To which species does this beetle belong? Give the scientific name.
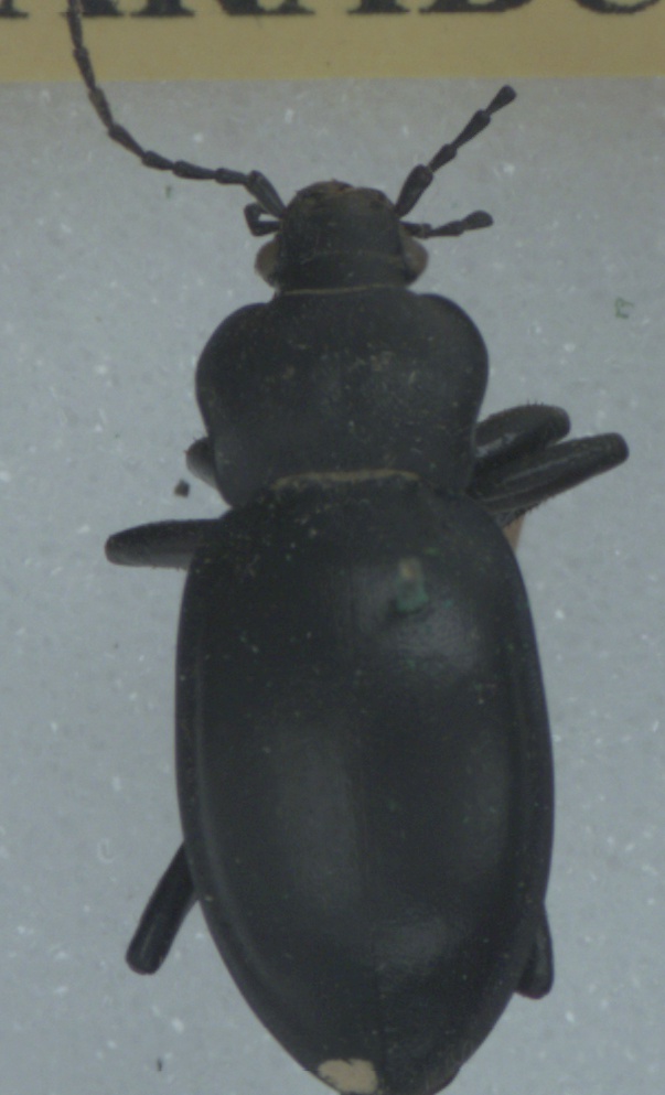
Carabus glabratus
